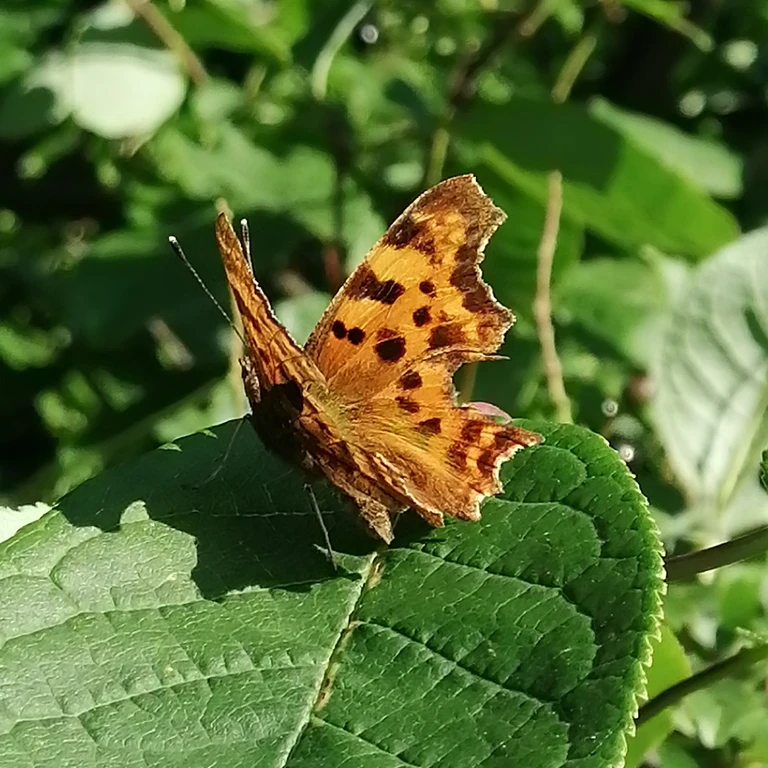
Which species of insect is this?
Polygonia c-album
